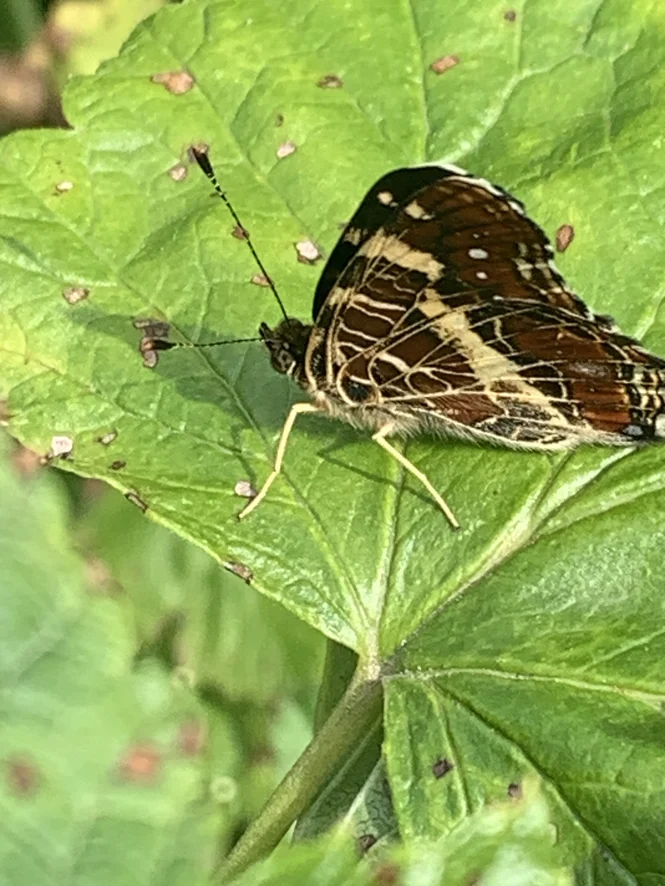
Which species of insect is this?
Araschnia levana
